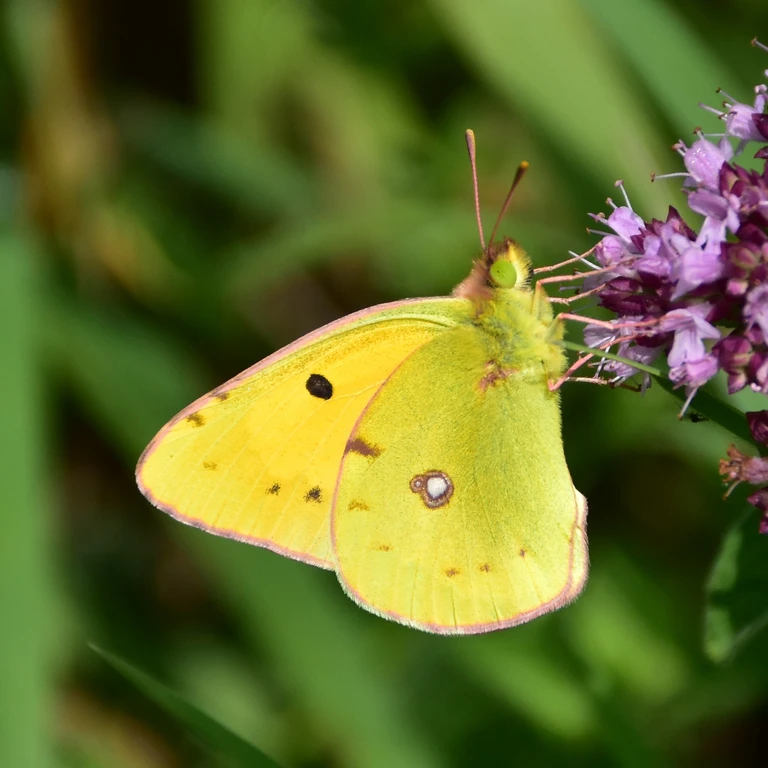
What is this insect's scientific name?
Colias croceus
